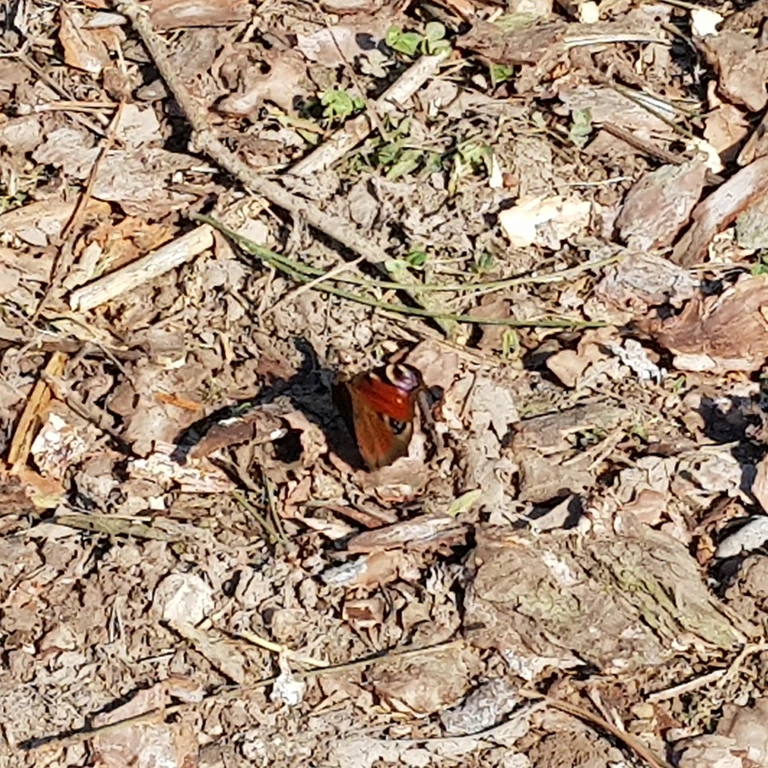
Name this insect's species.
Aglais io
